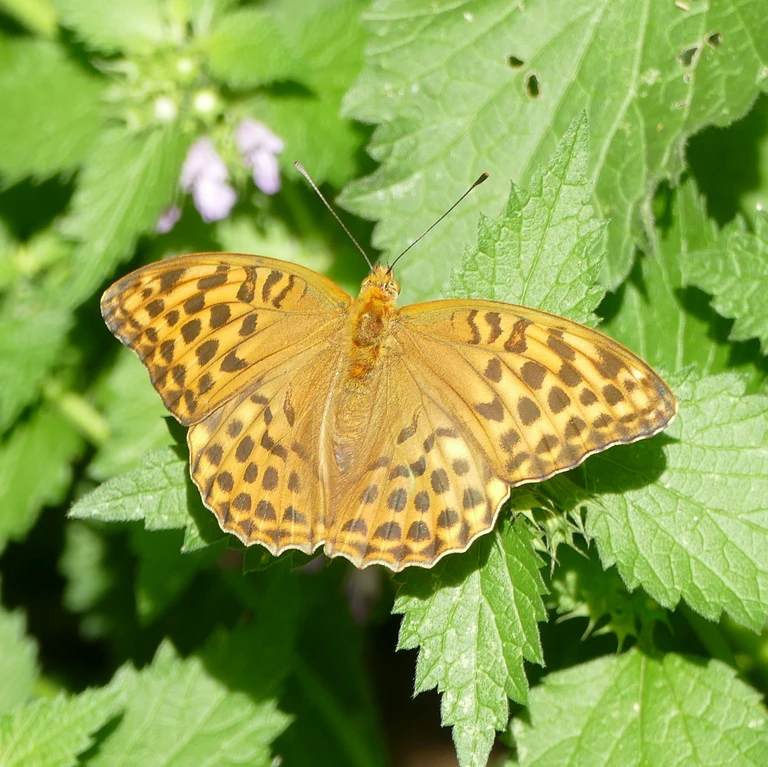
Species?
Argynnis paphia
